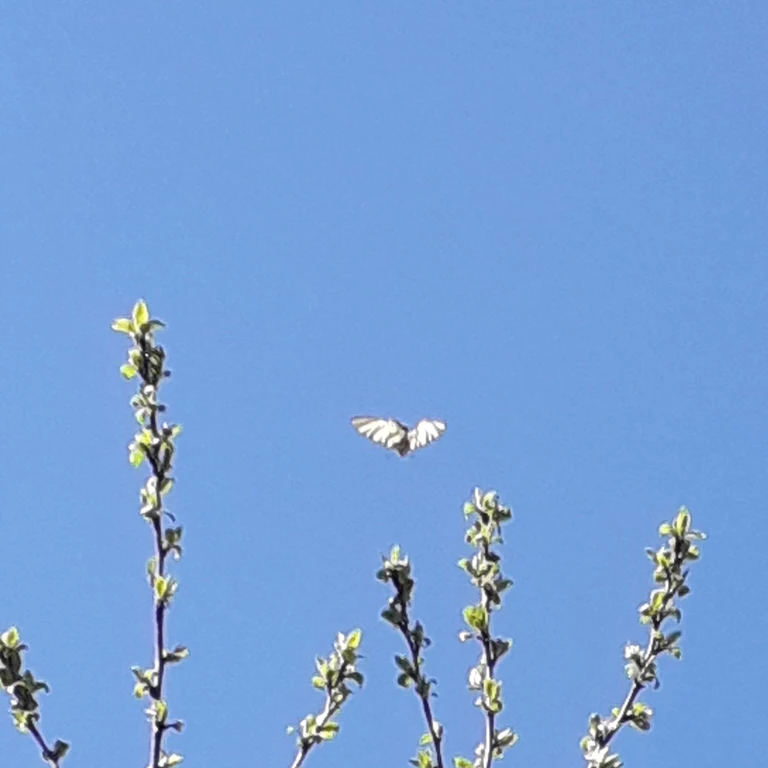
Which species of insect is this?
Iphiclides podalirius
